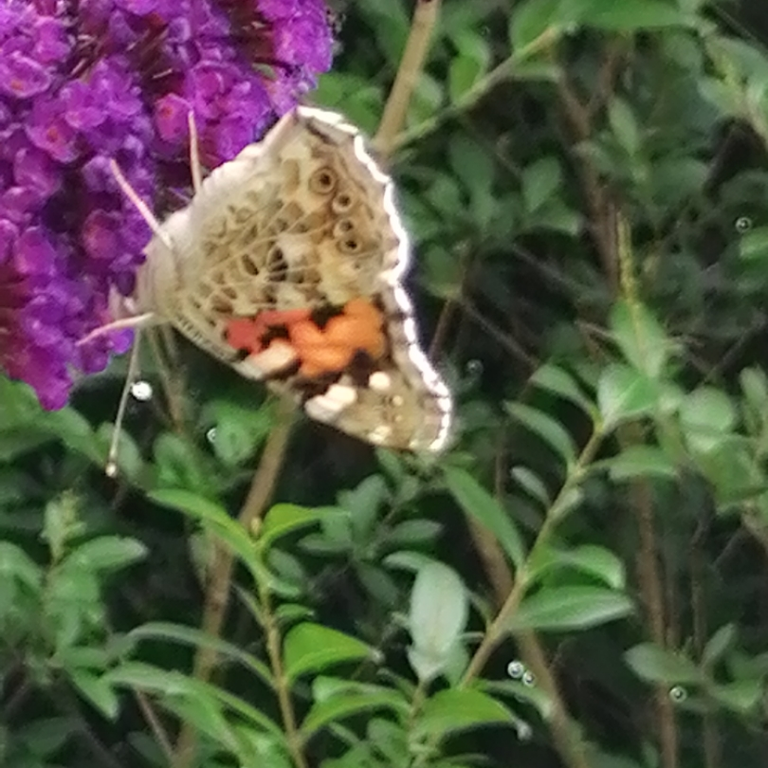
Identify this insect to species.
Vanessa cardui
